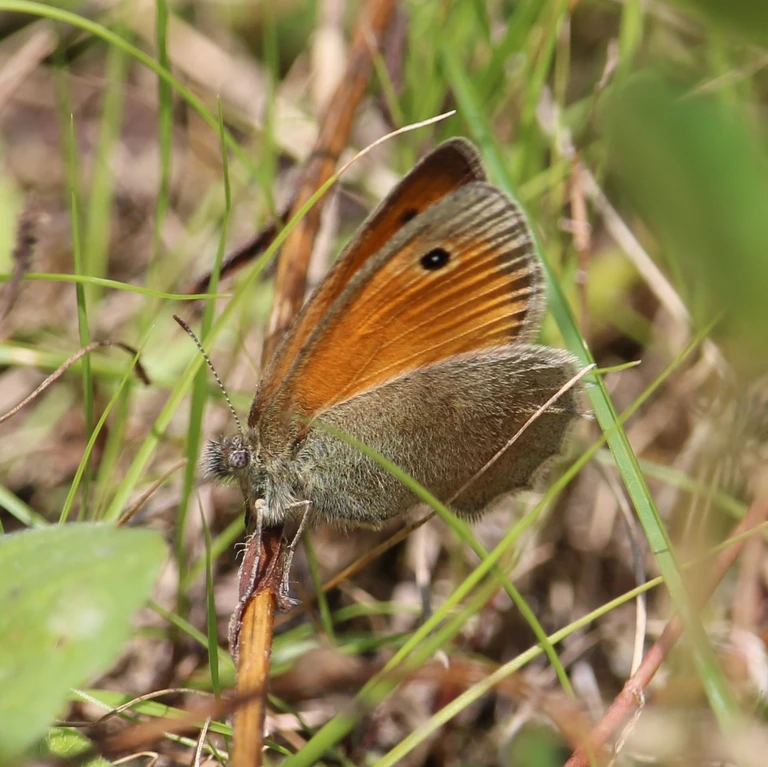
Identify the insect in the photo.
Coenonympha pamphilus
